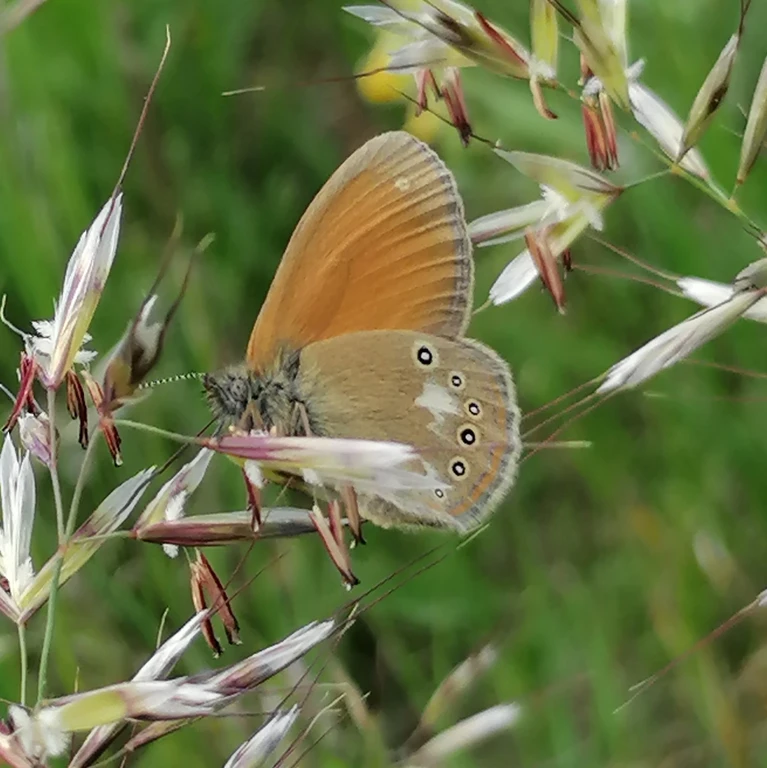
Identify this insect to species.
Coenonympha glycerion (also Coenonympha iphis)
